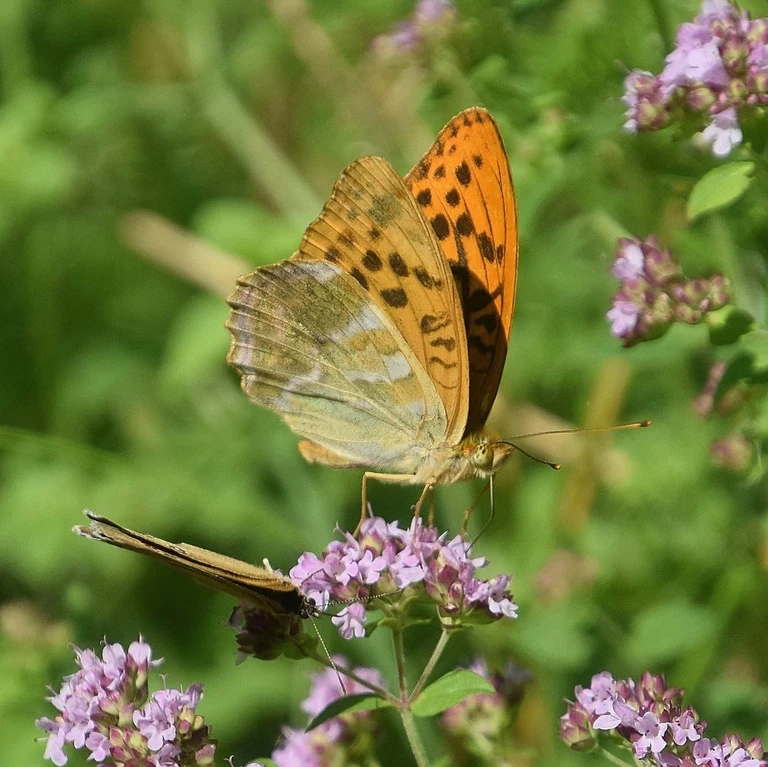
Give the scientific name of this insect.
Argynnis paphia
